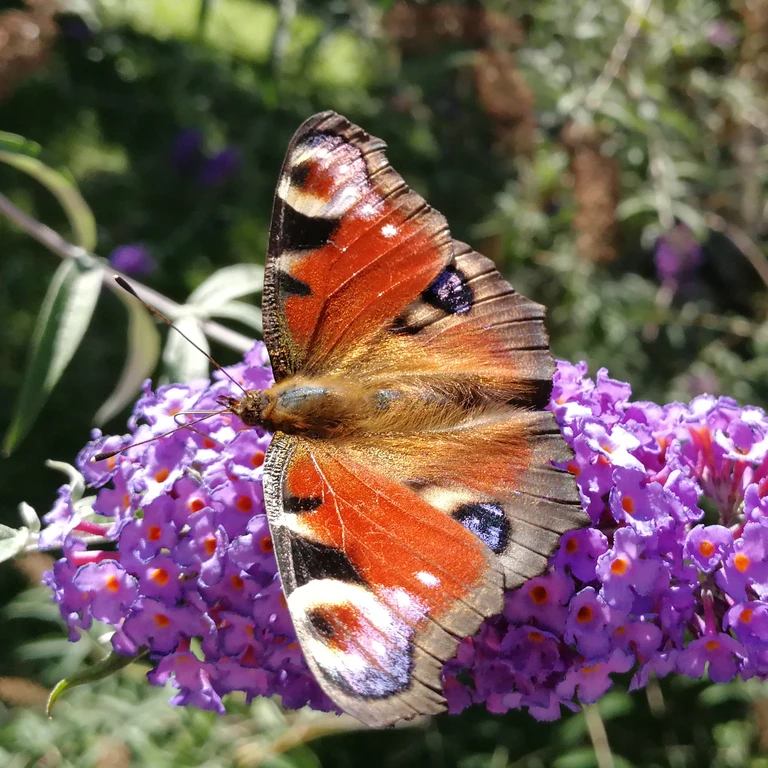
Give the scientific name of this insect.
Aglais io
